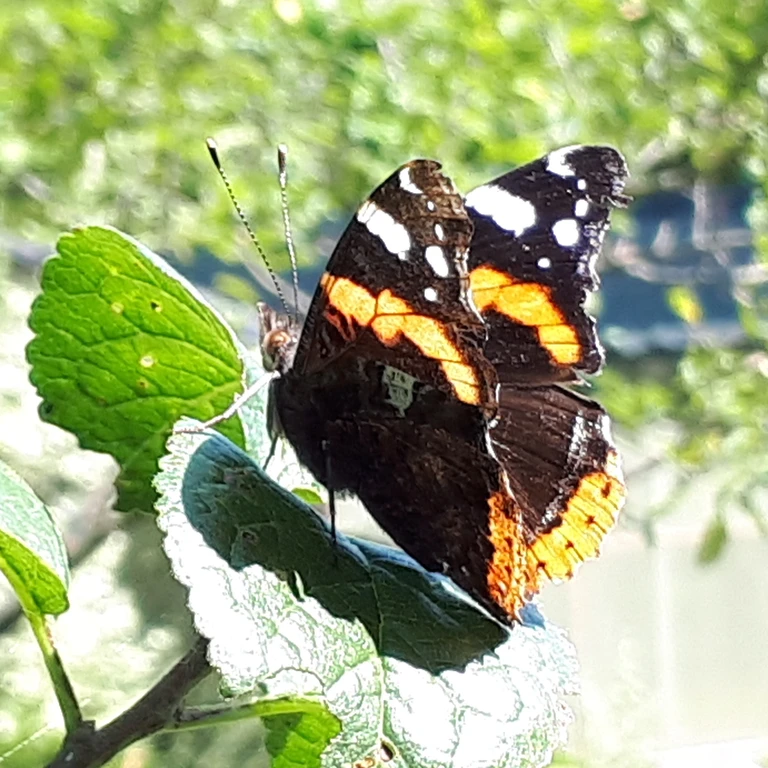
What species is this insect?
Vanessa atalanta
